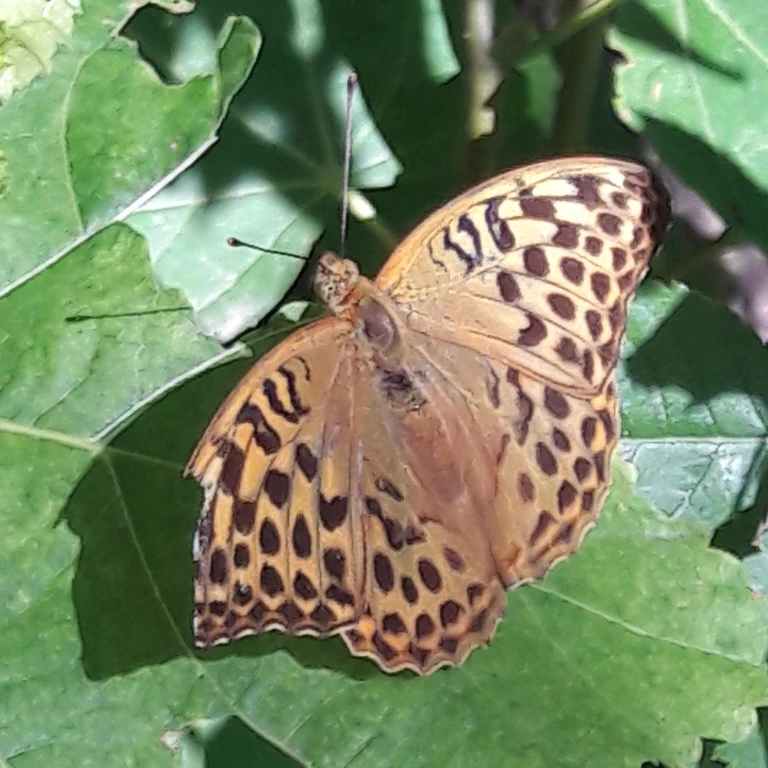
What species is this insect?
Argynnis paphia
